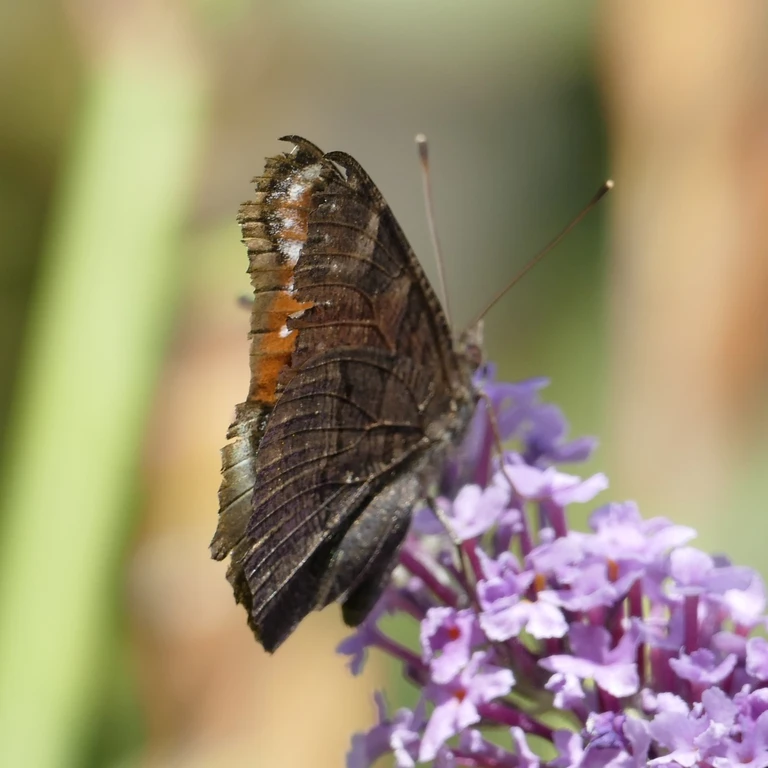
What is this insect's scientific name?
Aglais io
